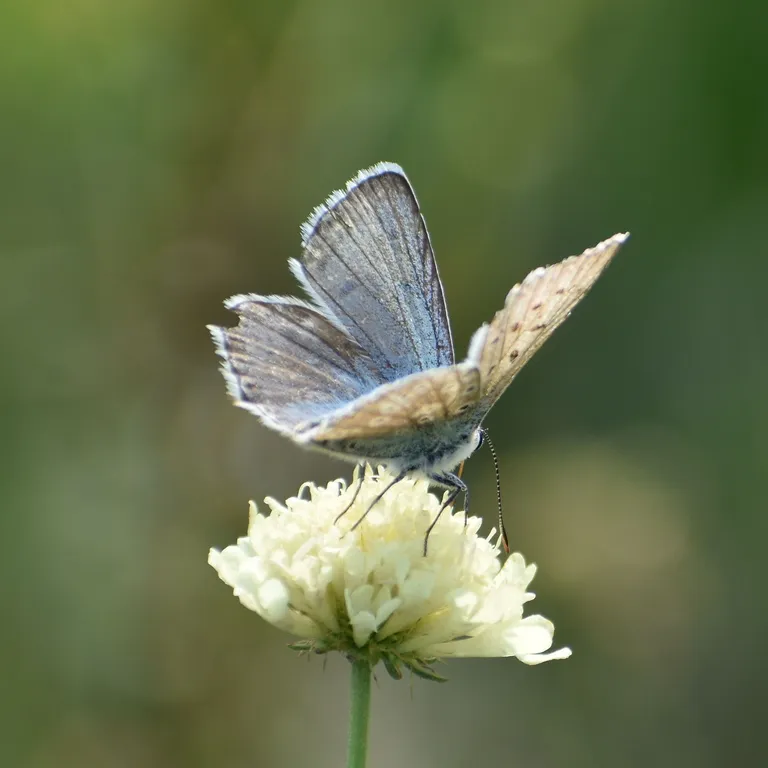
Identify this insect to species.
Lysandra coridon
